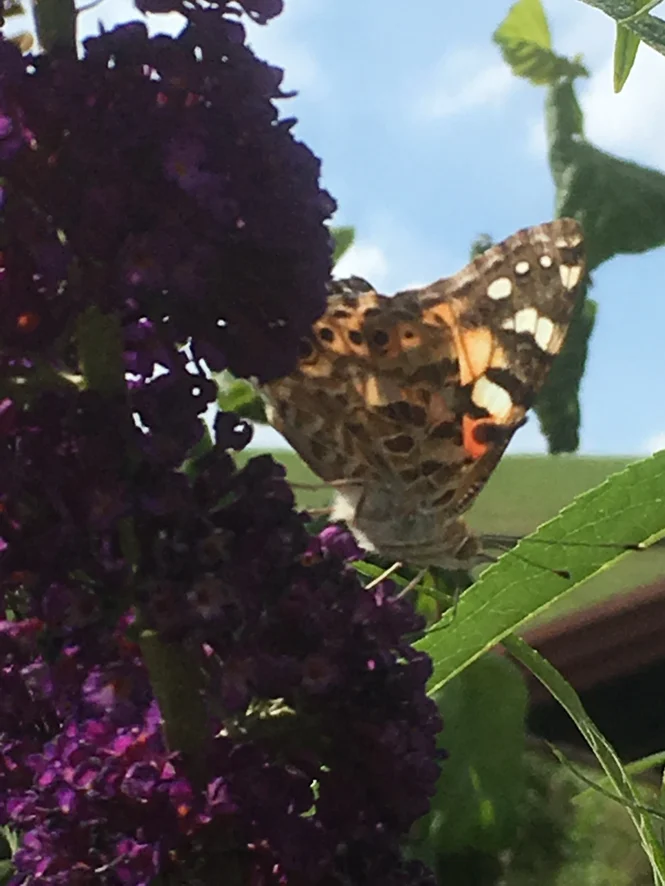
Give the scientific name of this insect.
Vanessa cardui
